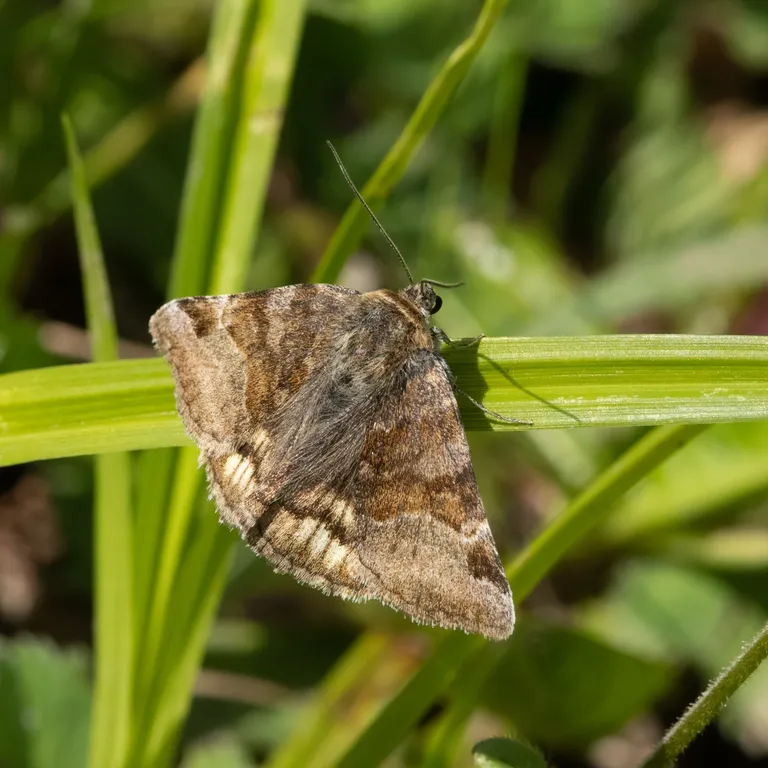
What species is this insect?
Euclidia glyphica
